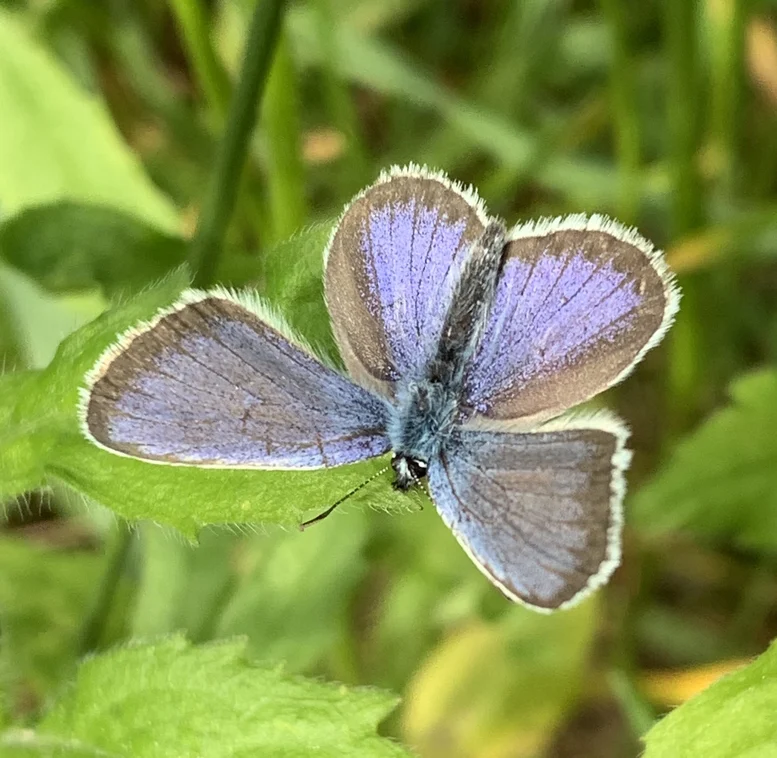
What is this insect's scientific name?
Plebejus argus
